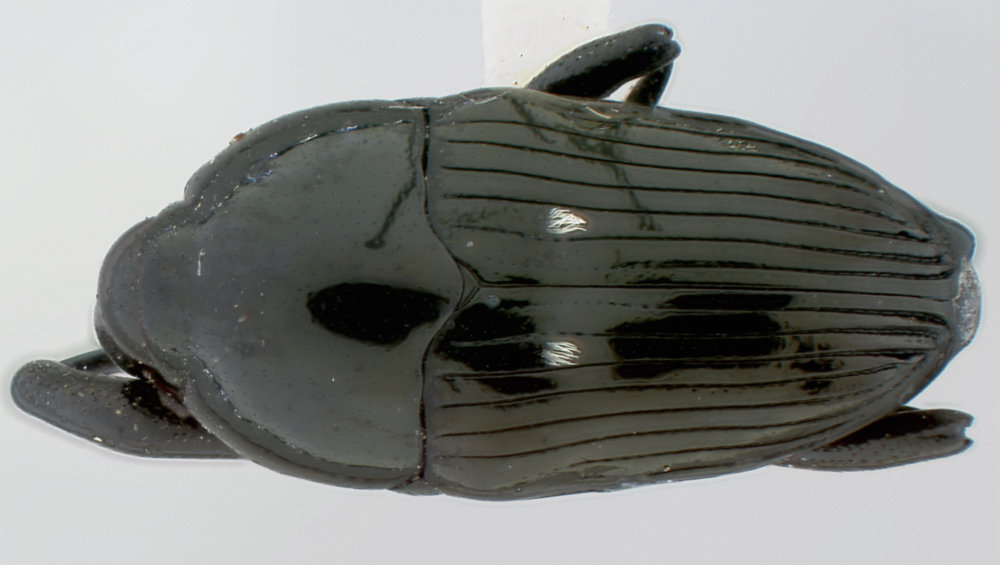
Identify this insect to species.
Linomadarus discalis
